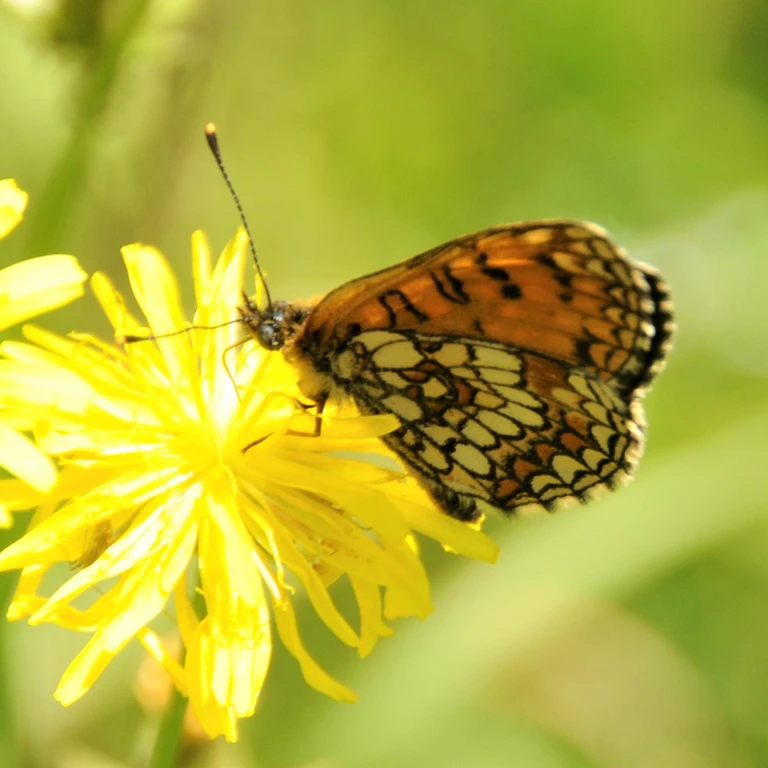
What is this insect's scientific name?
Melitaea athalia
